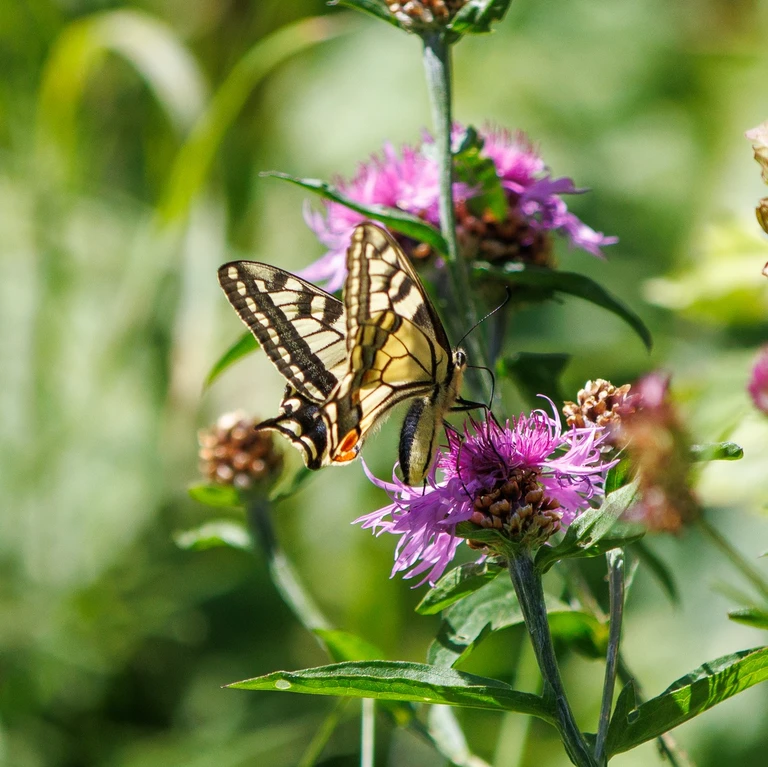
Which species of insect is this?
Papilio machaon
